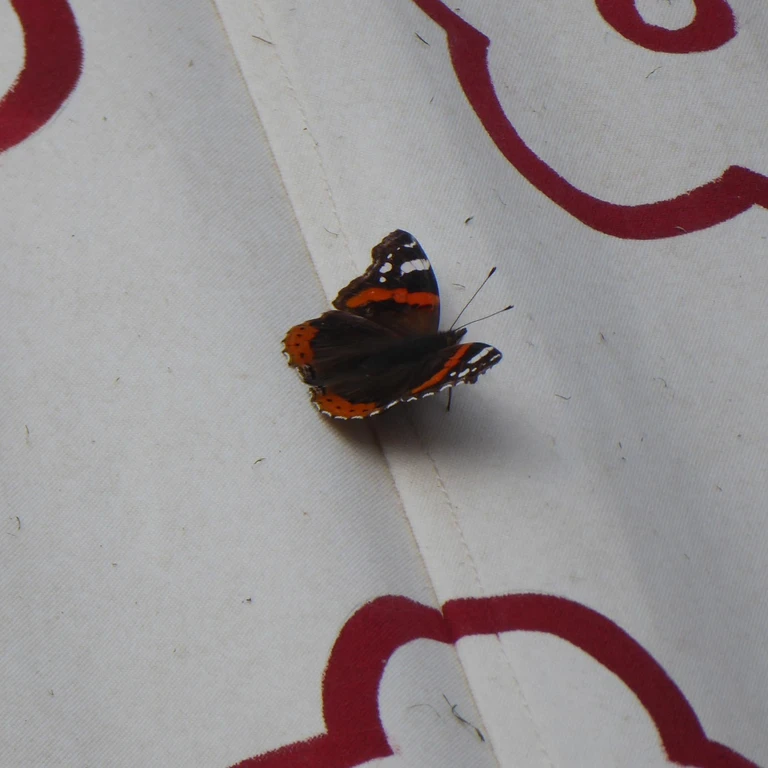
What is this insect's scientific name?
Vanessa atalanta
